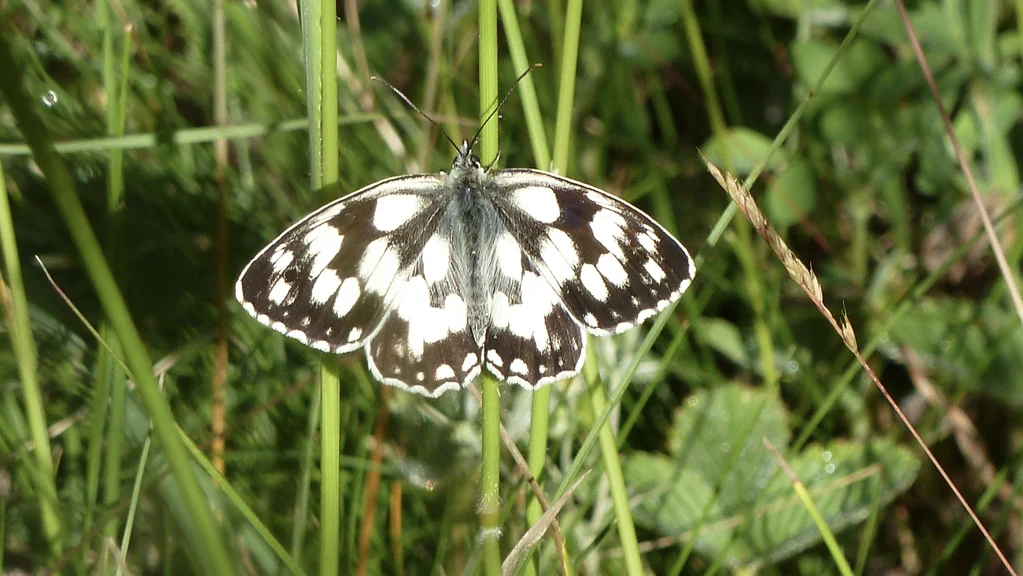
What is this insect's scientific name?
Melanargia galathea
